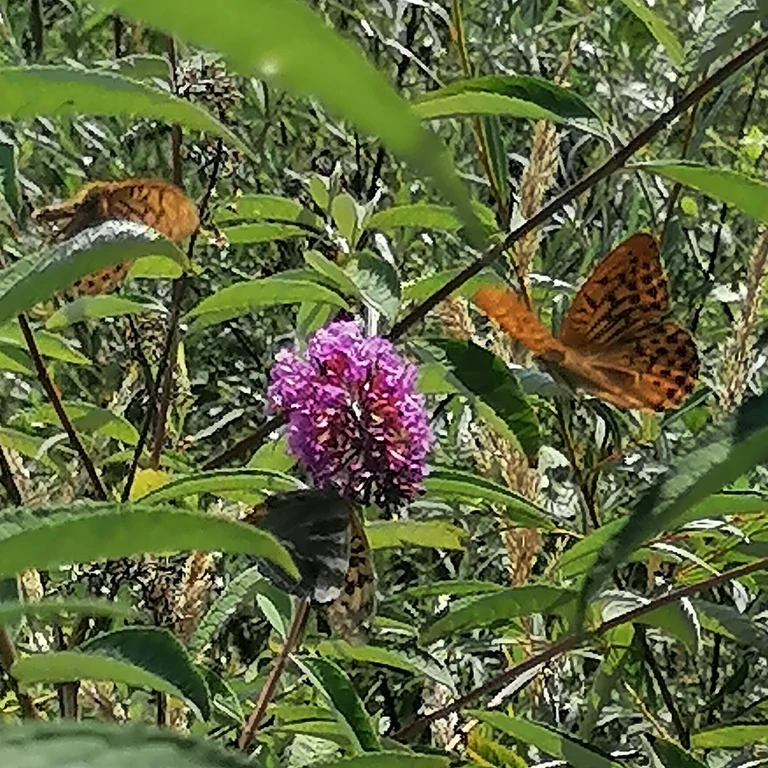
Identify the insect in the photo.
Argynnis paphia
